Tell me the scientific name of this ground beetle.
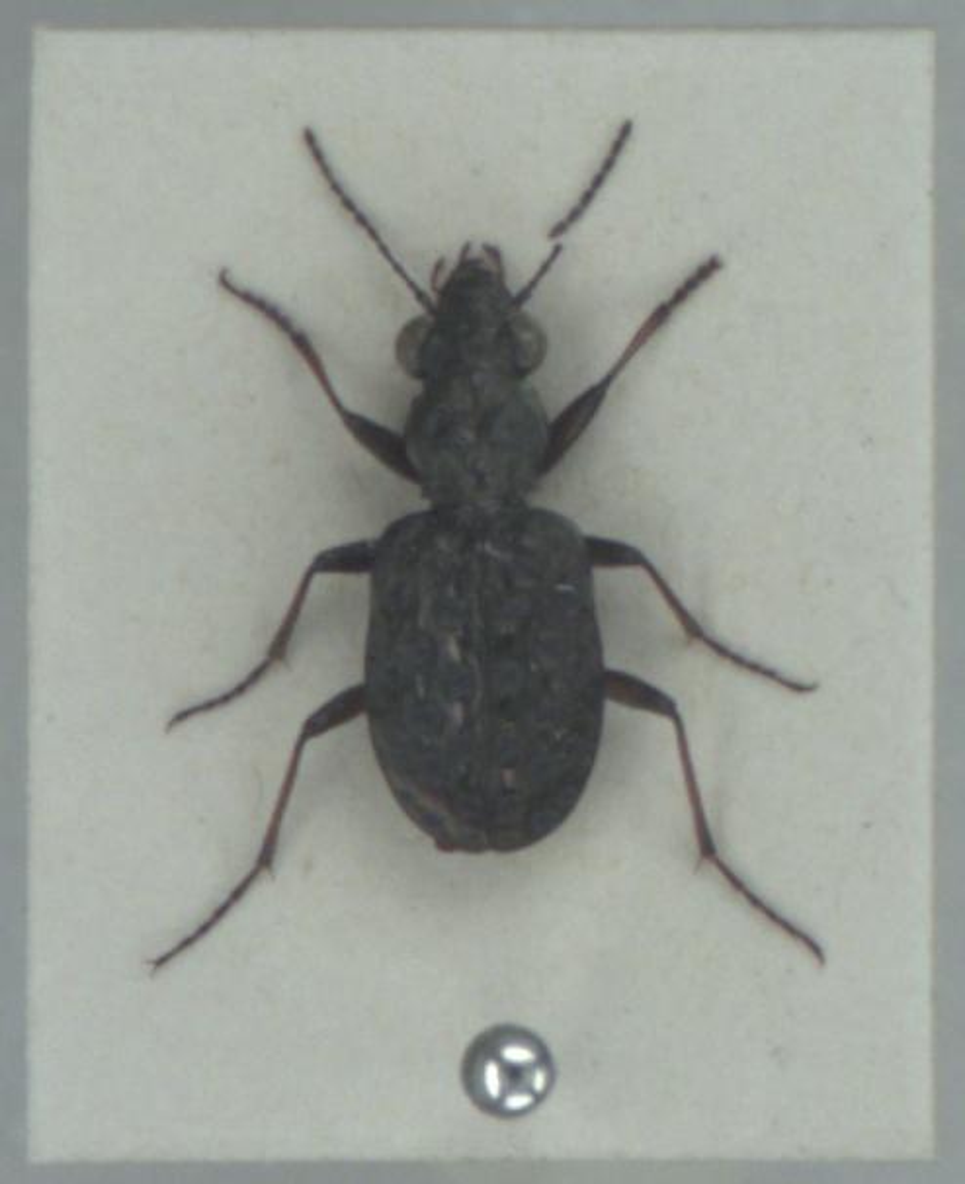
Elaphrus cupreus
